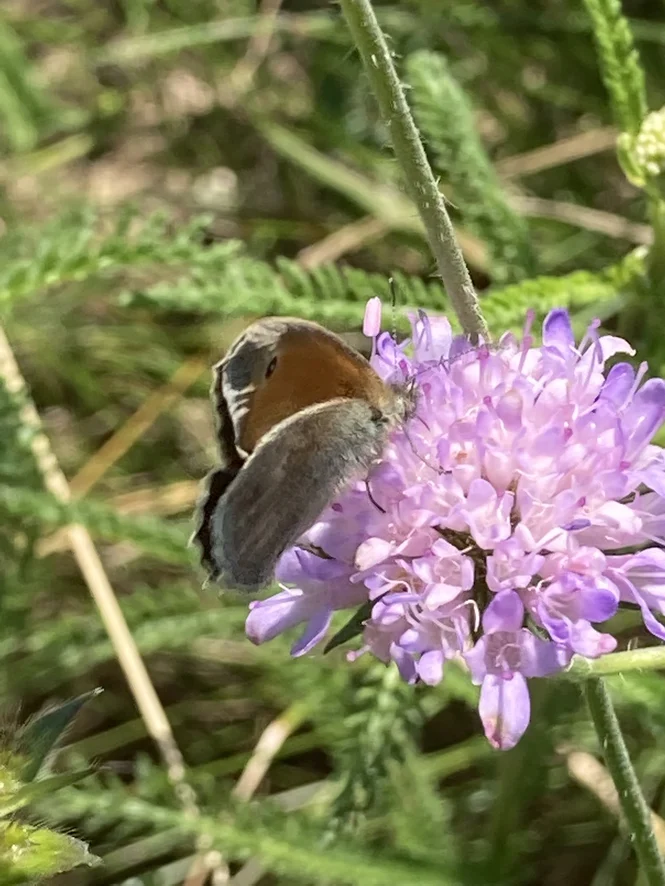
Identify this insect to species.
Coenonympha pamphilus
